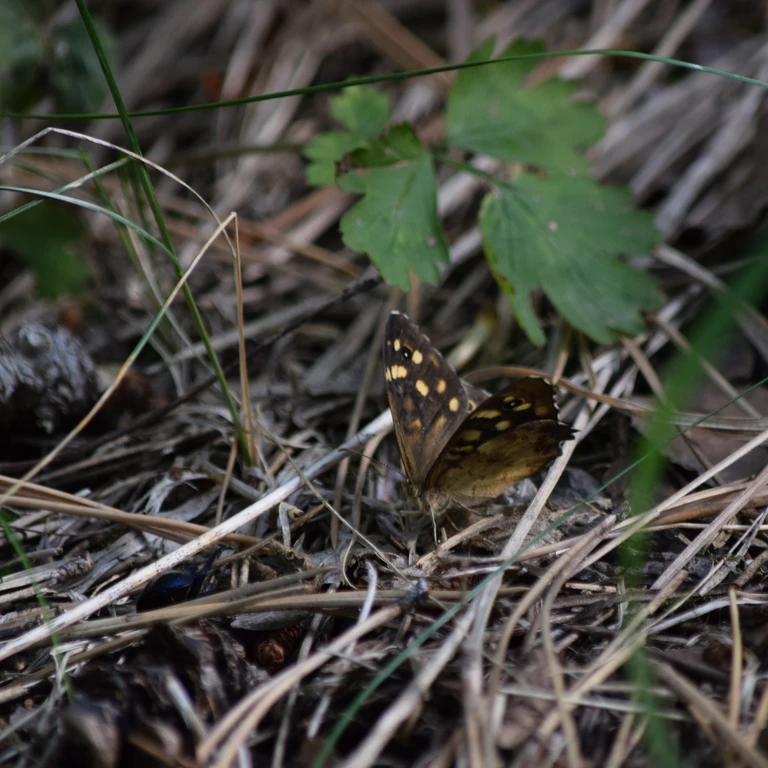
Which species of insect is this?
Pararge aegeria
